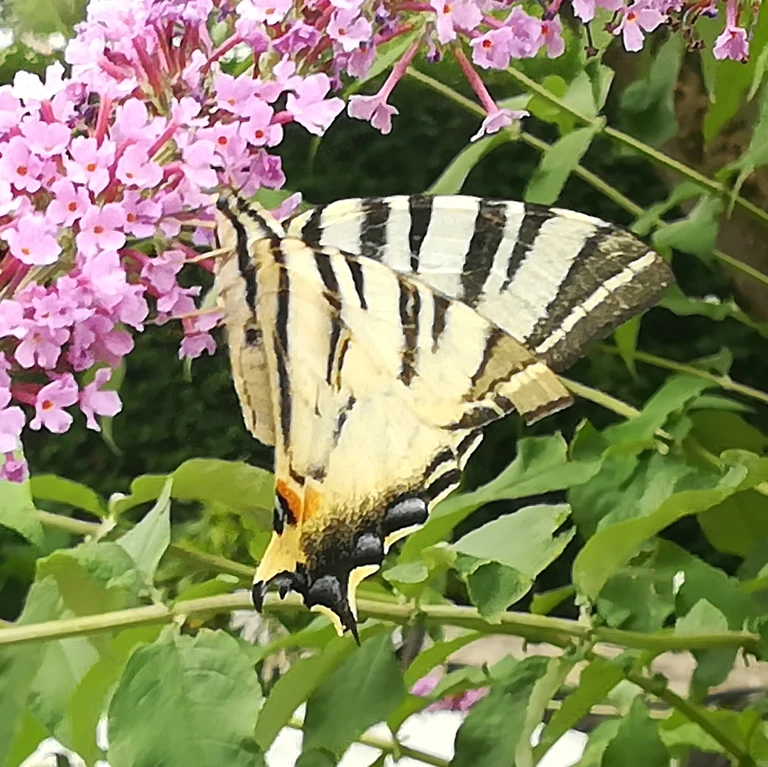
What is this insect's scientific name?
Iphiclides podalirius
